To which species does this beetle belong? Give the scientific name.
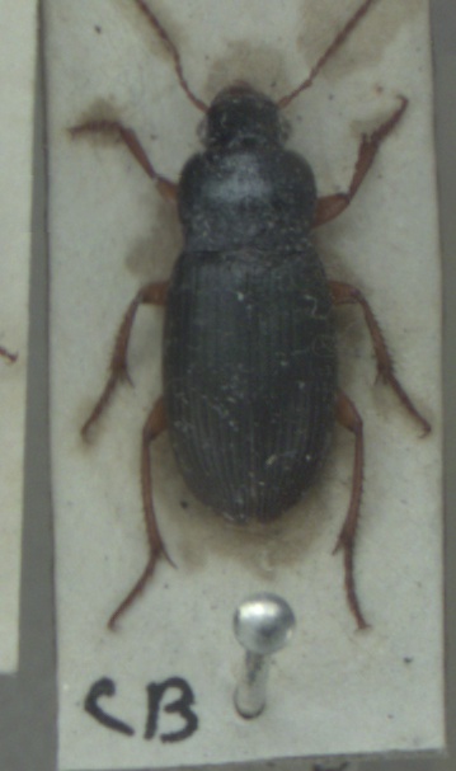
Ophonus laticollis
